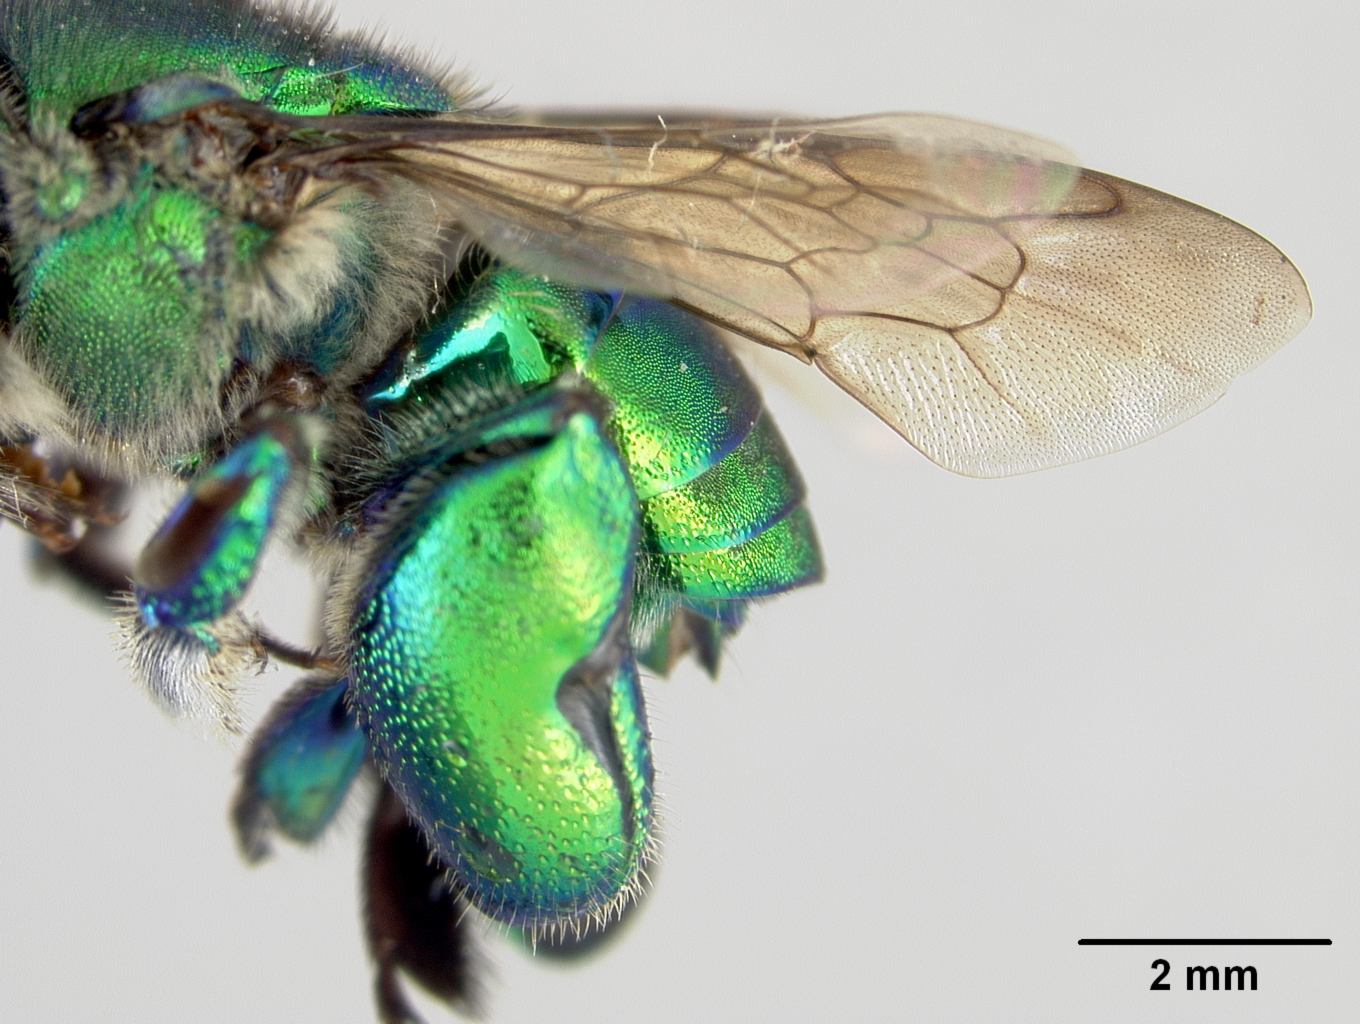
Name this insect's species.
Euglossa mourei
